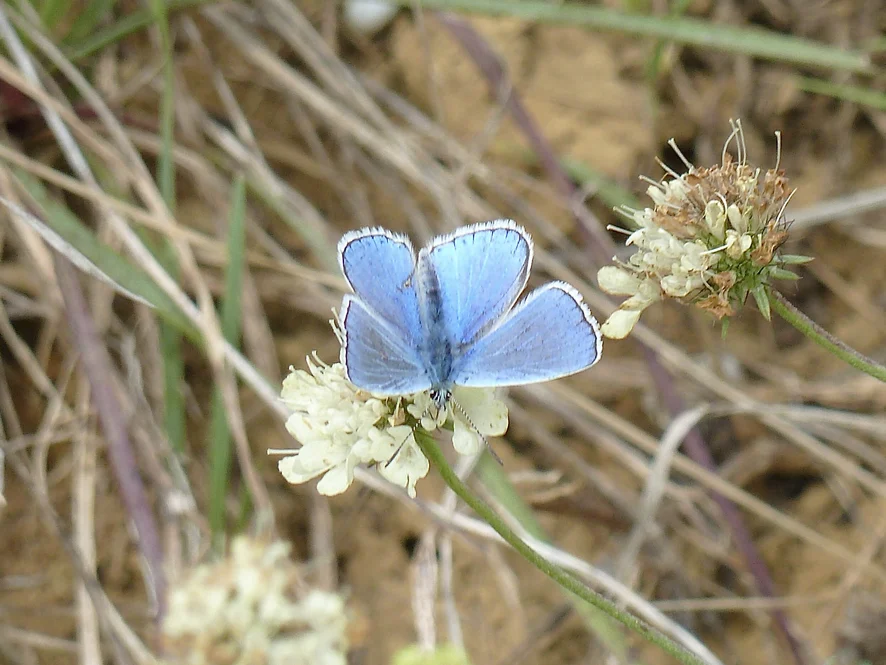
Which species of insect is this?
Lysandra bellargus
